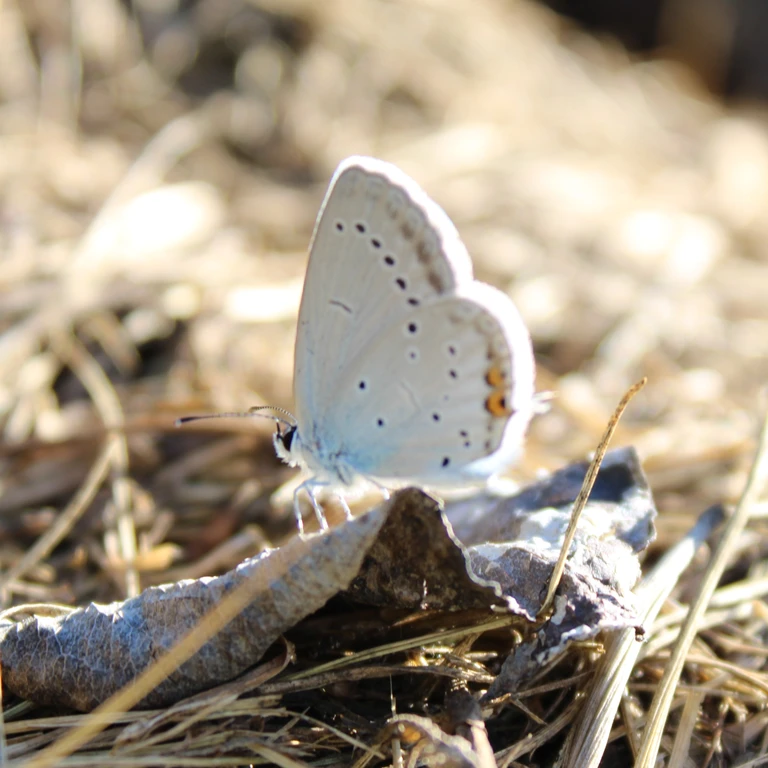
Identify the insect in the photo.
Cupido argiades (also Elkalyce argiades)
